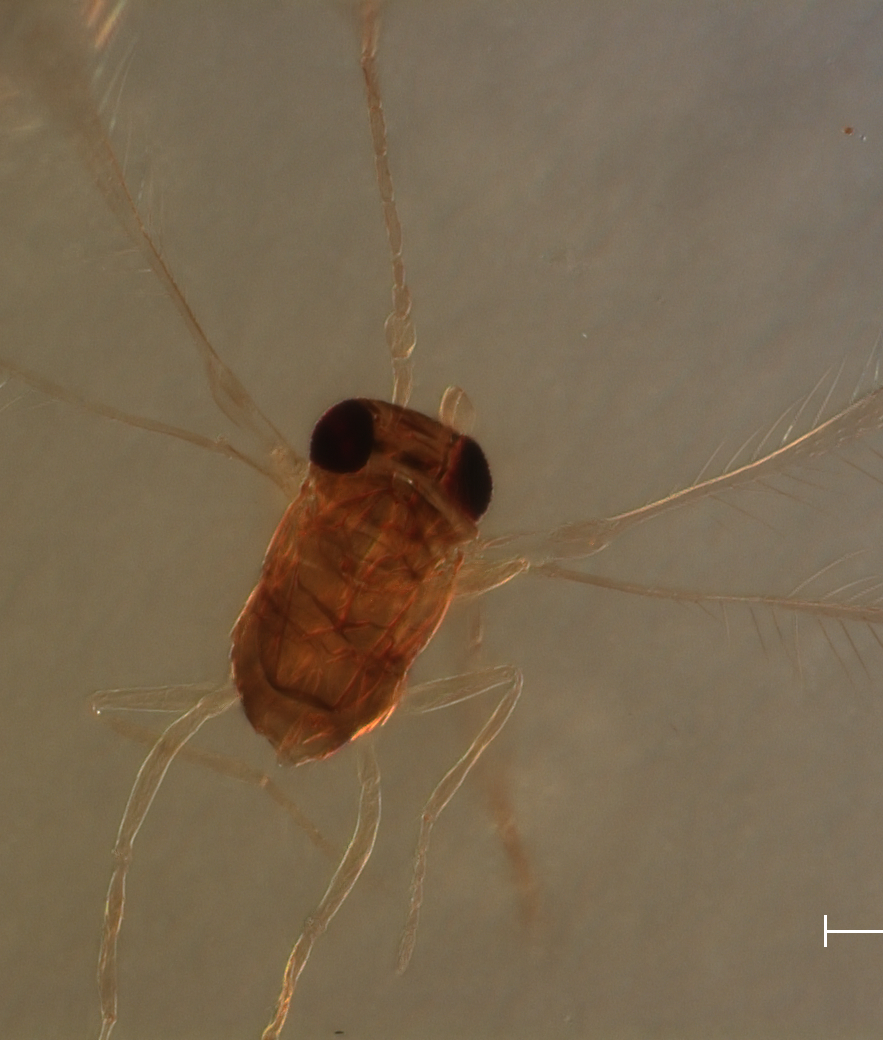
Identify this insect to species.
Dicopus halitus
